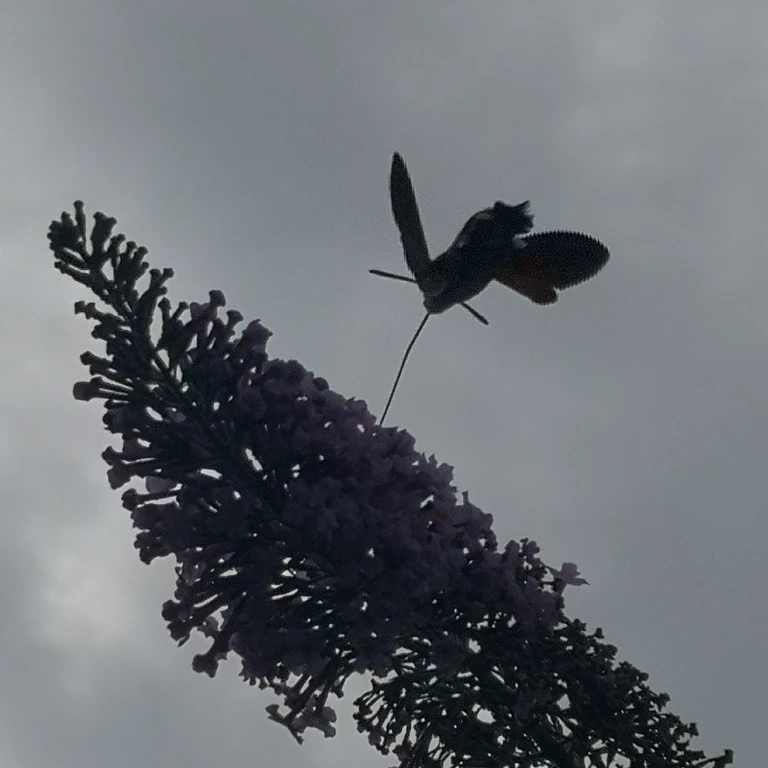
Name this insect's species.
Macroglossum stellatarum
